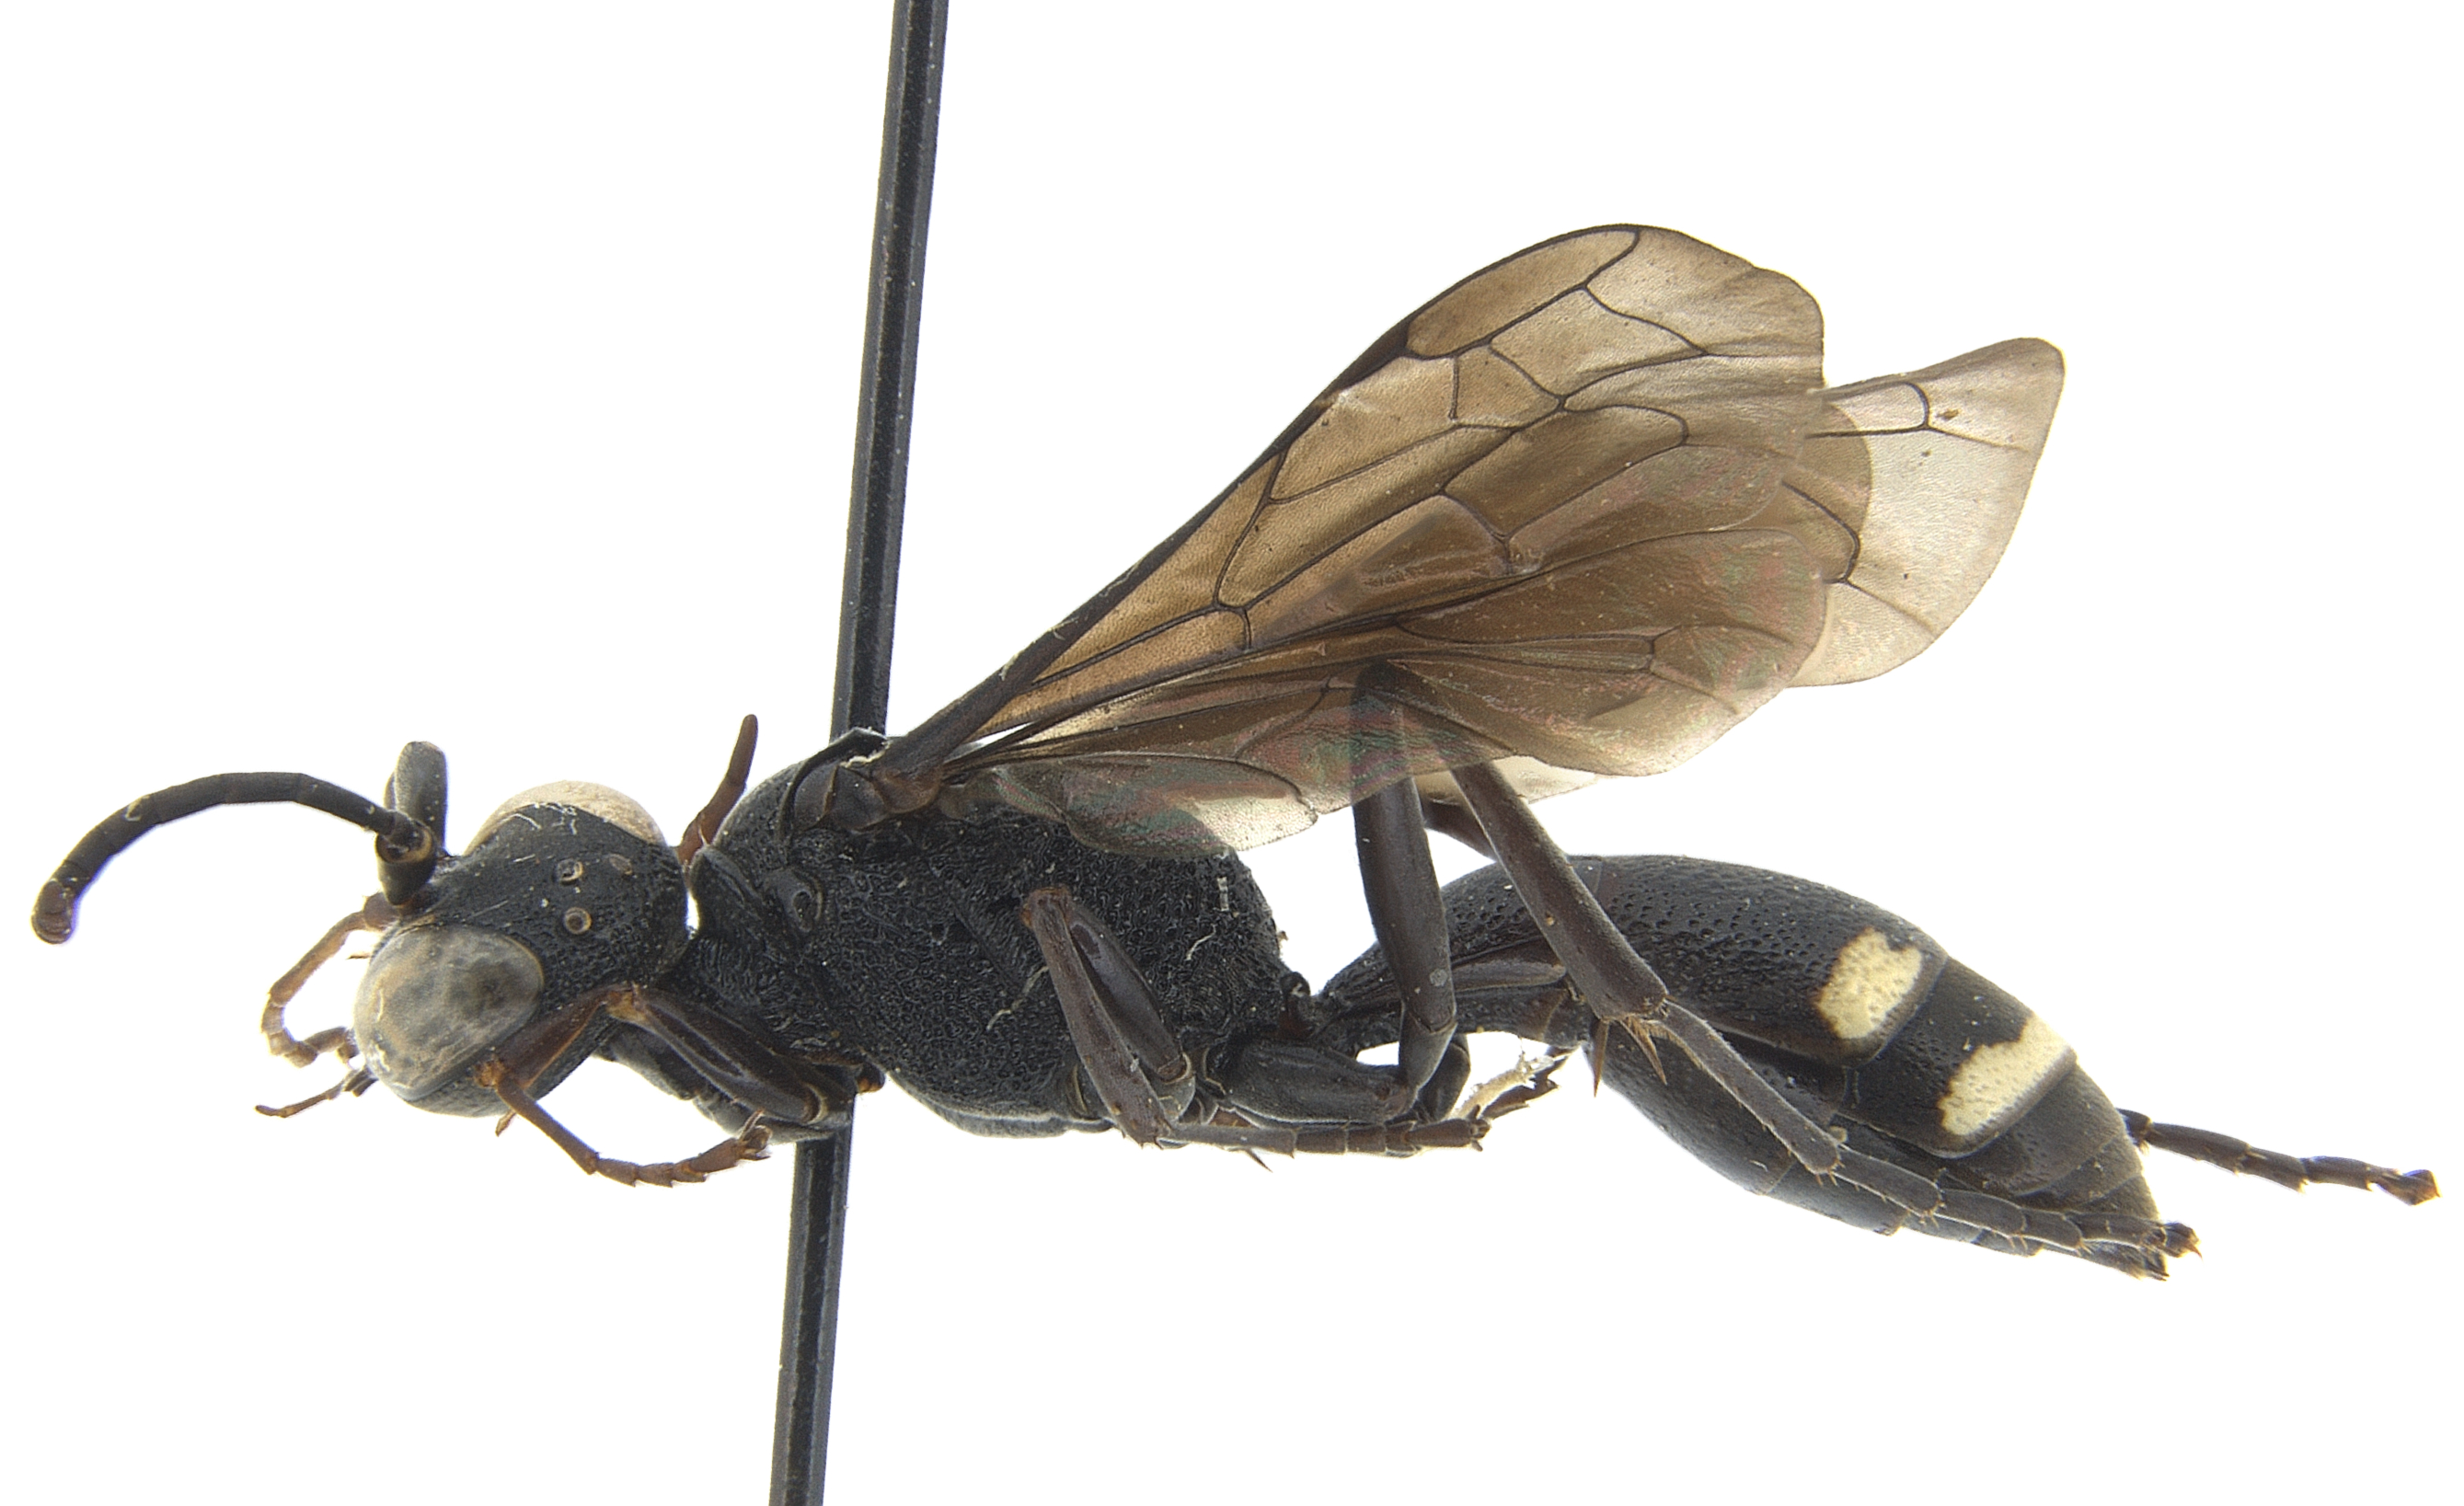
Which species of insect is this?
Oryttus infernalis
